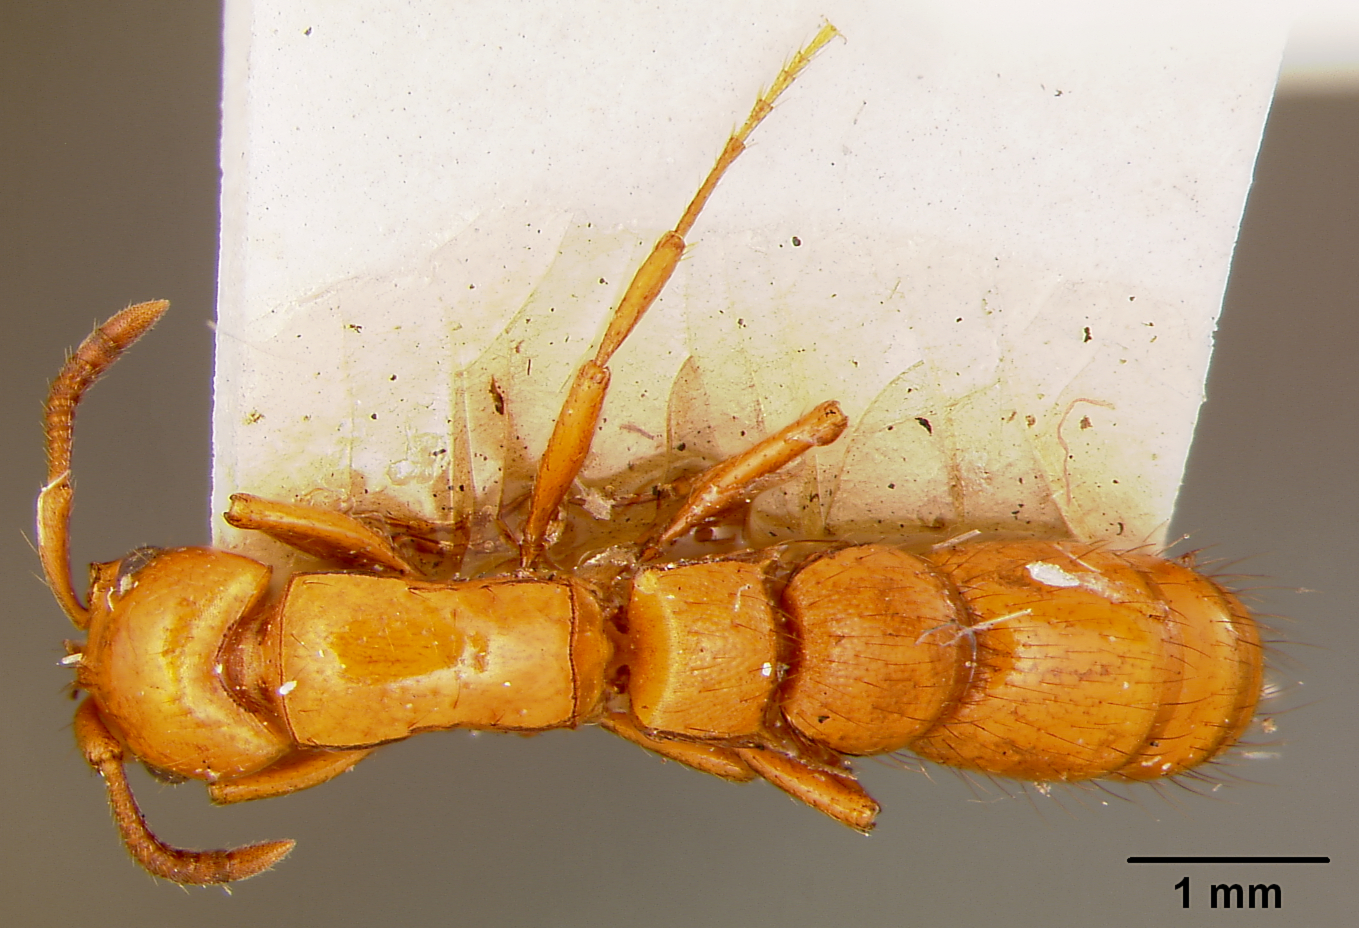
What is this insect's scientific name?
Phyracaces punctatissima
